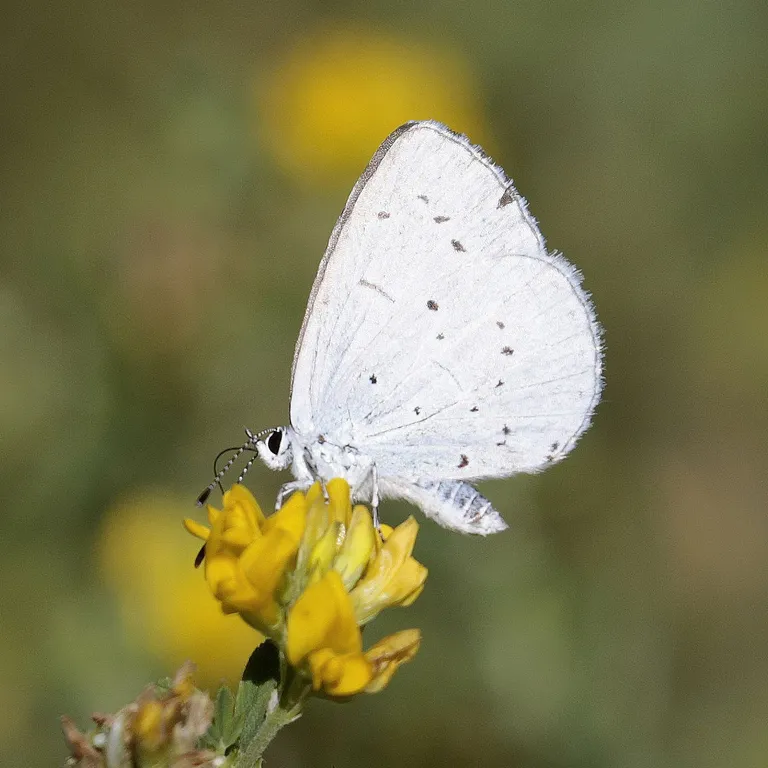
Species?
Celastrina argiolus
